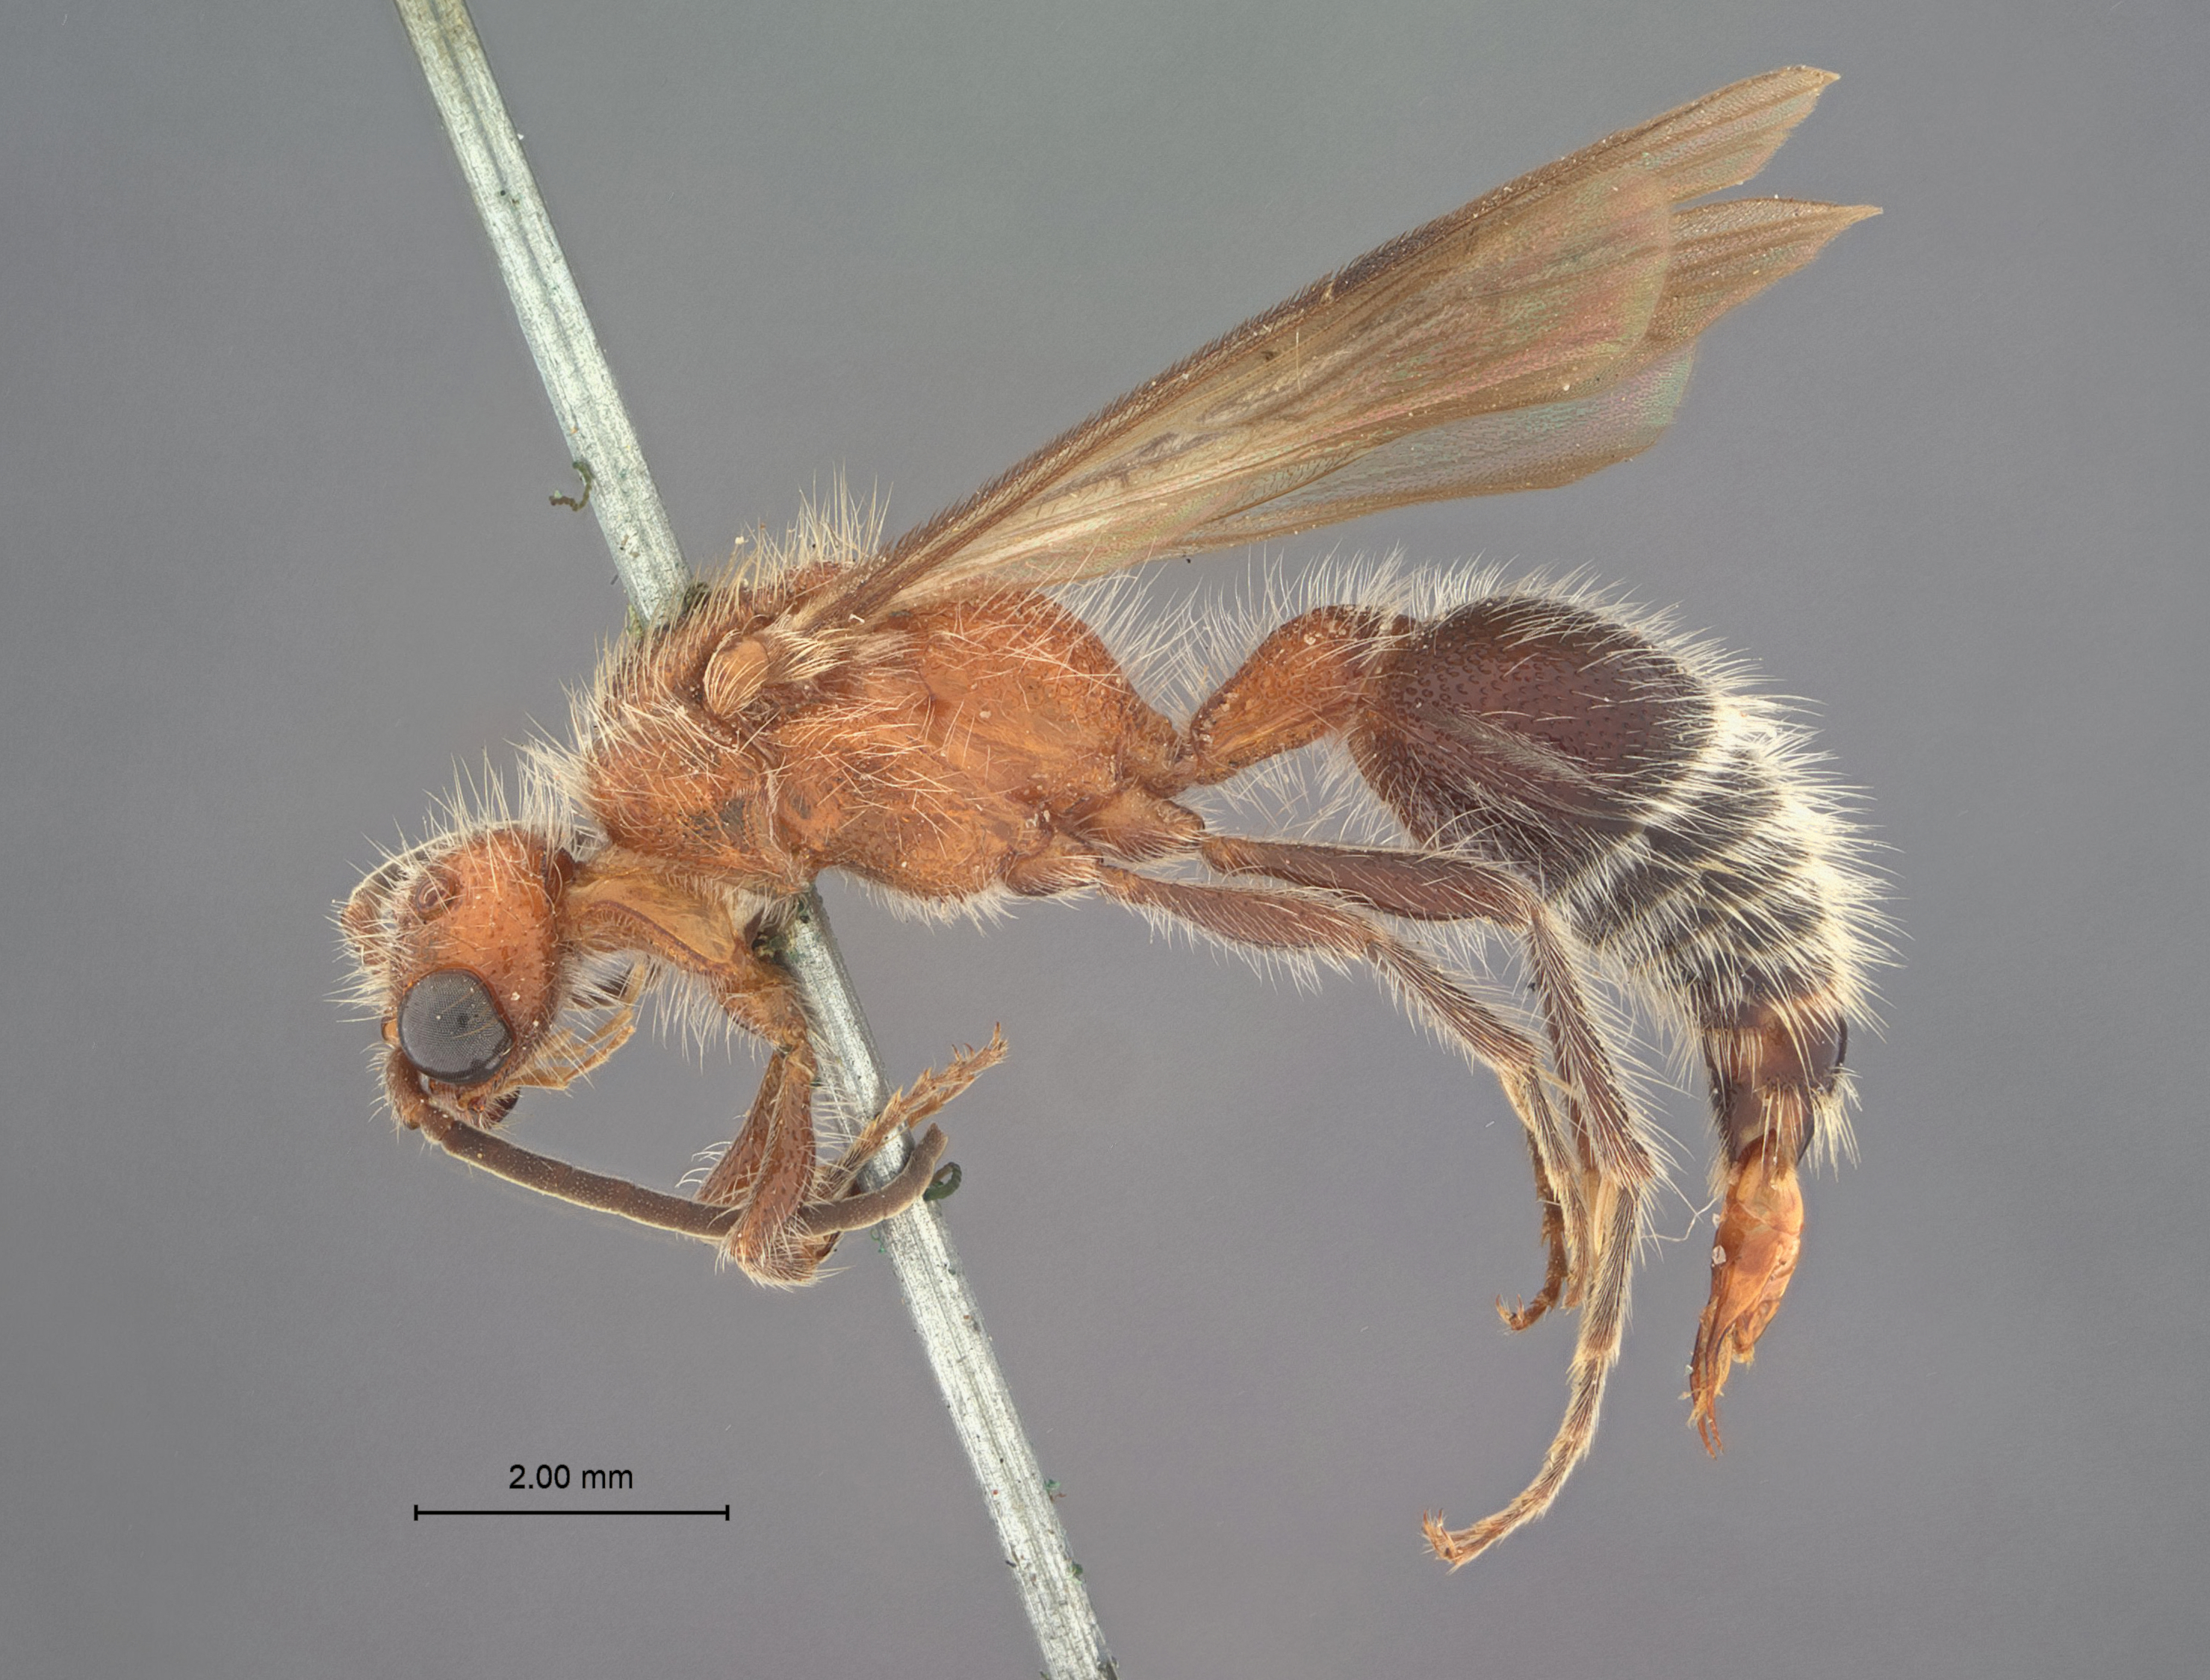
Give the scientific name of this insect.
Mutilla cockerelli
